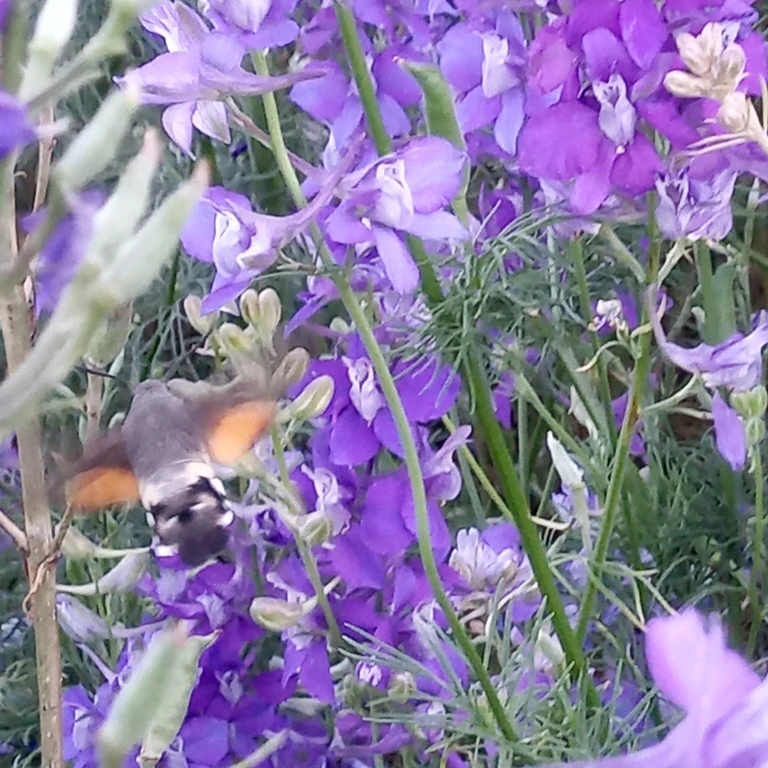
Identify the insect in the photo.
Macroglossum stellatarum
